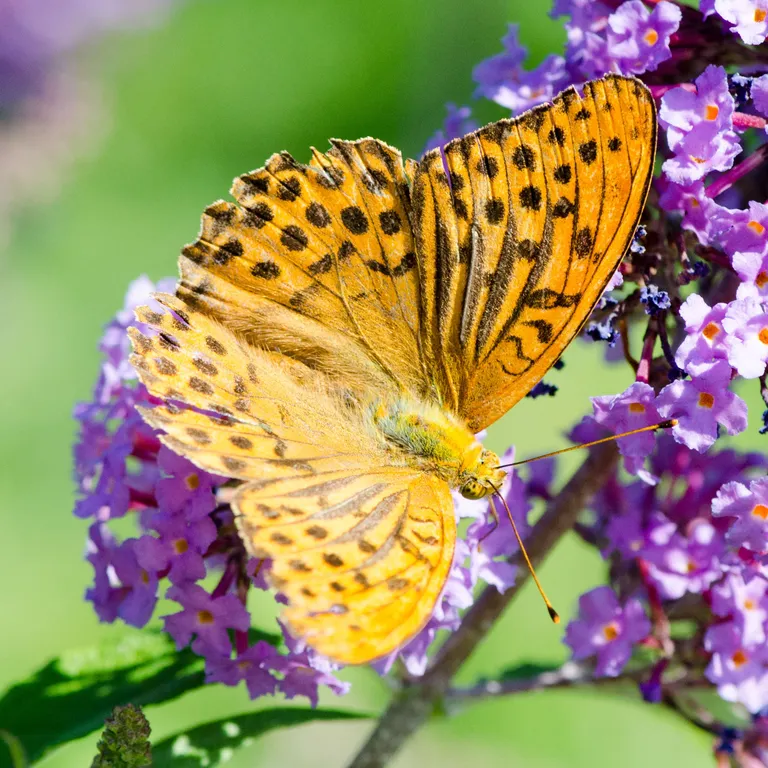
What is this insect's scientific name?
Argynnis paphia
